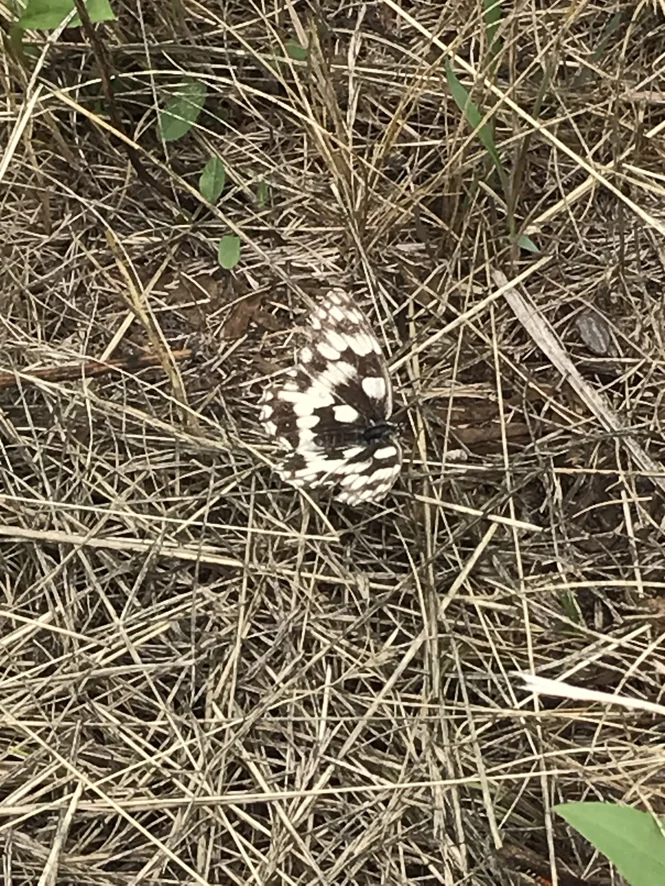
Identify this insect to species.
Melanargia galathea
